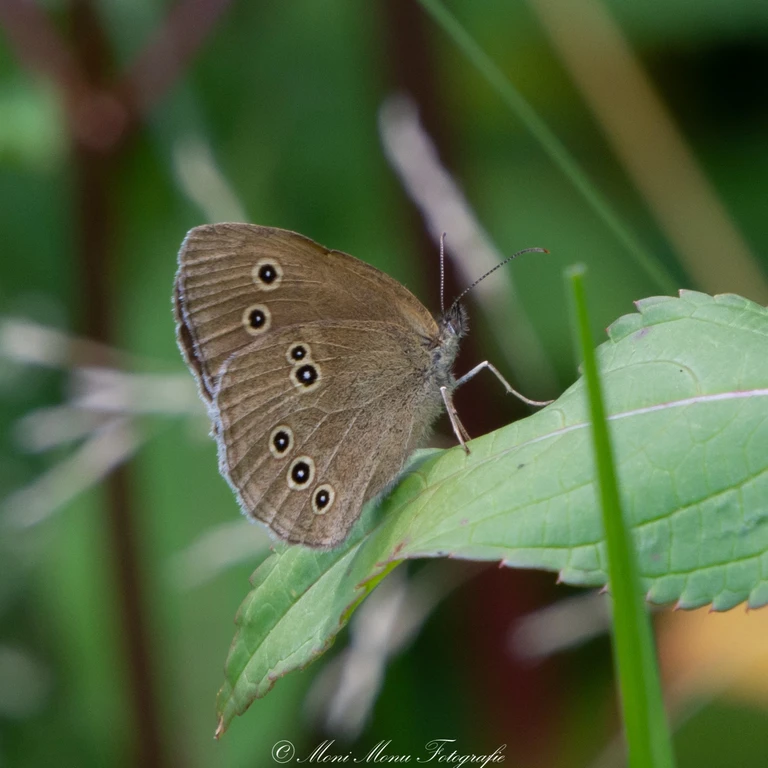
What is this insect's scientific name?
Aphantopus hyperantus
